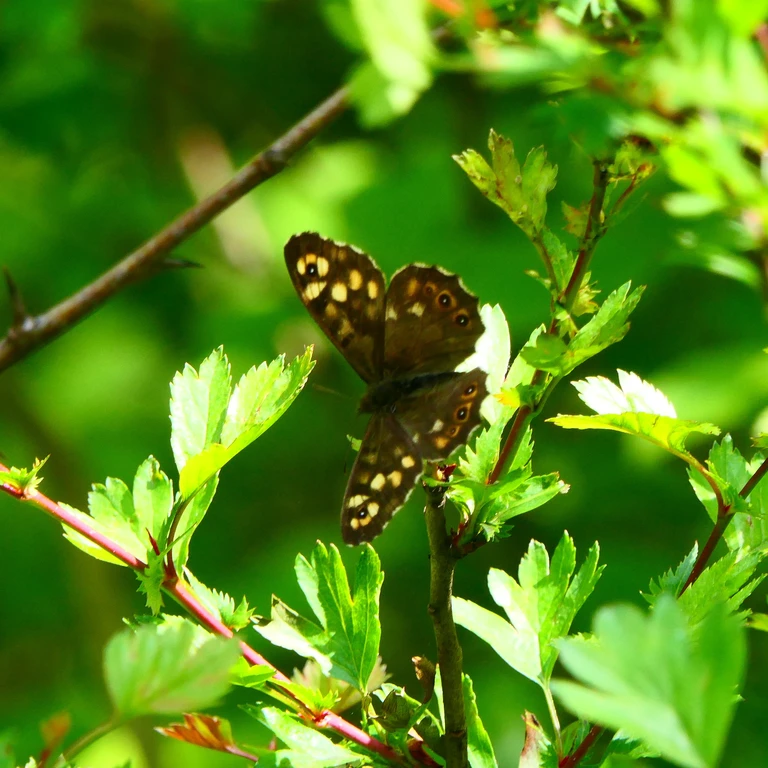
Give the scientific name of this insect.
Pararge aegeria
